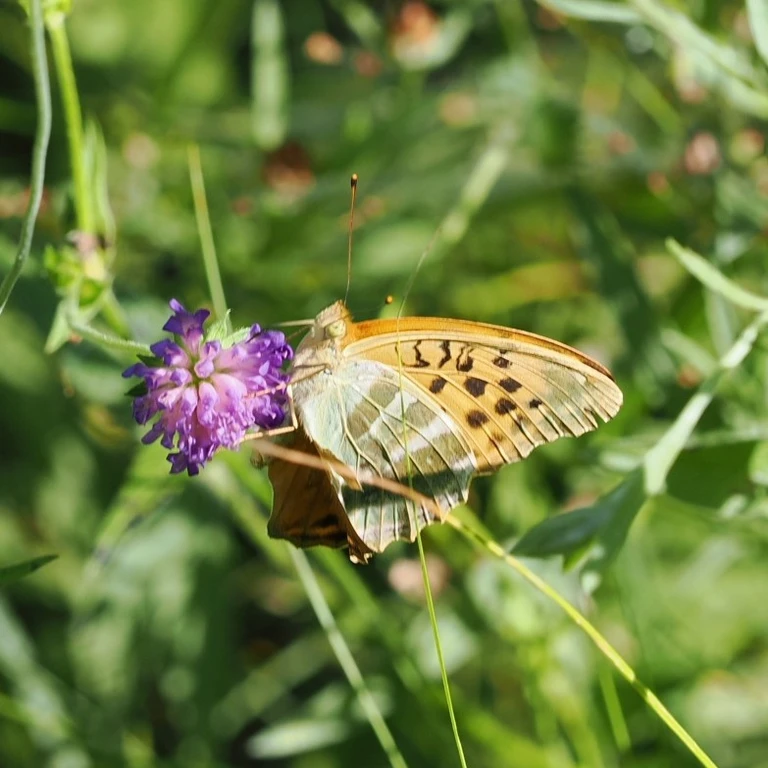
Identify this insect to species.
Argynnis paphia
